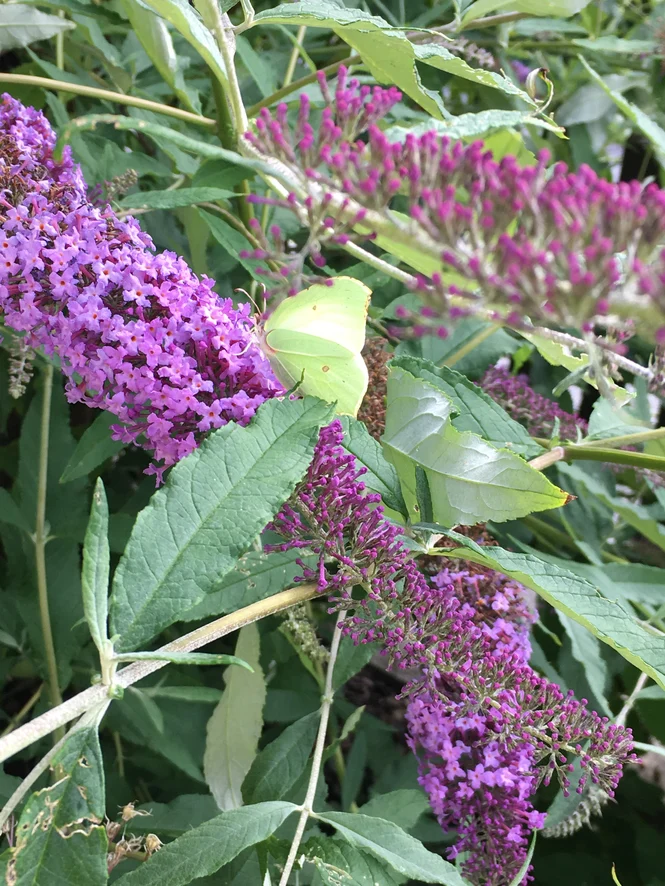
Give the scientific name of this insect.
Gonepteryx rhamni
